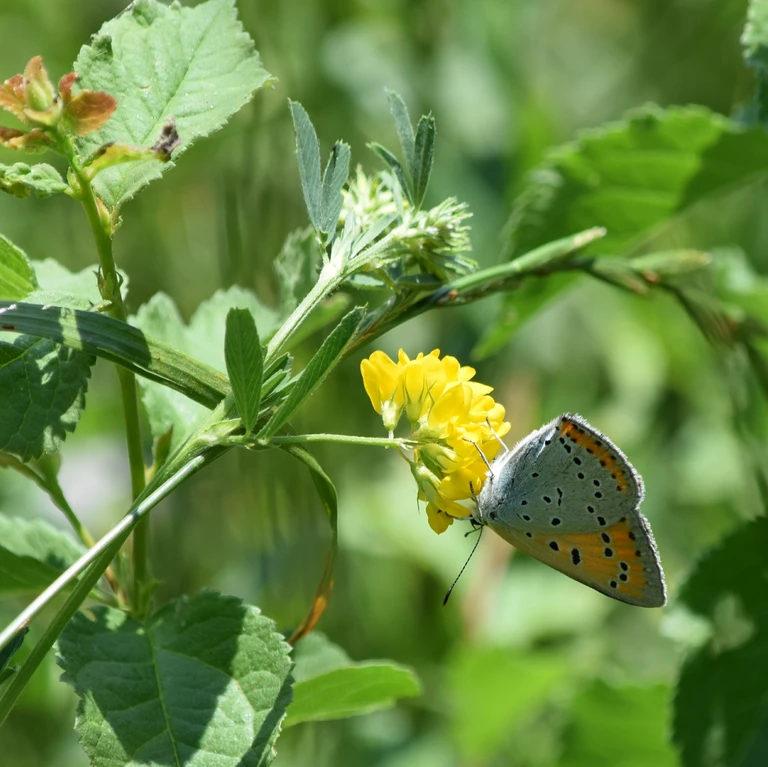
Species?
Lycaena dispar
